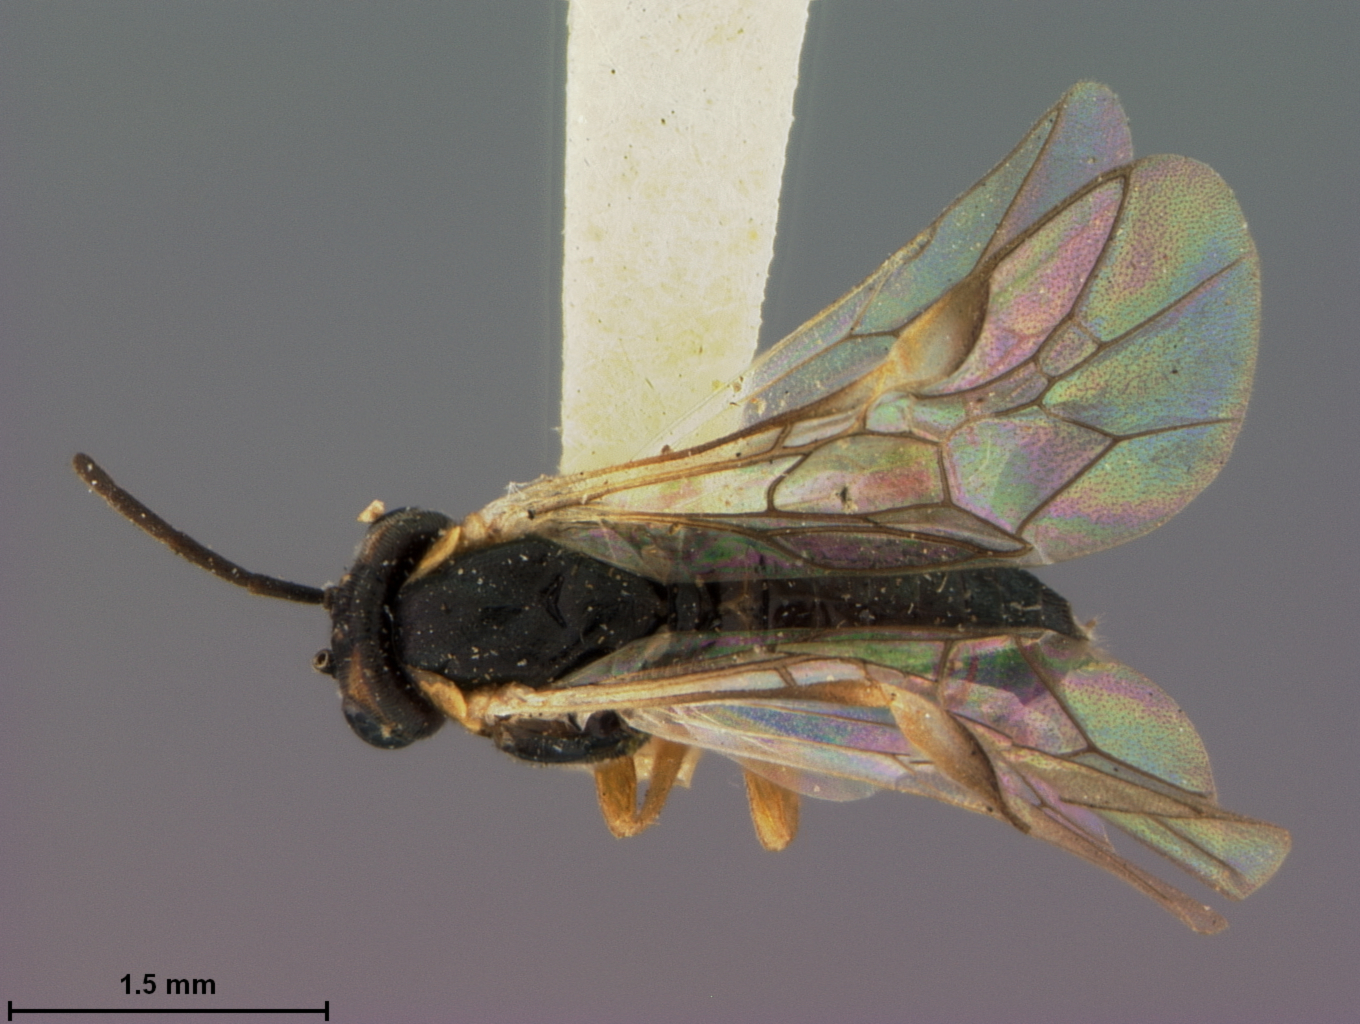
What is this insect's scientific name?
Pontania melanosoma
